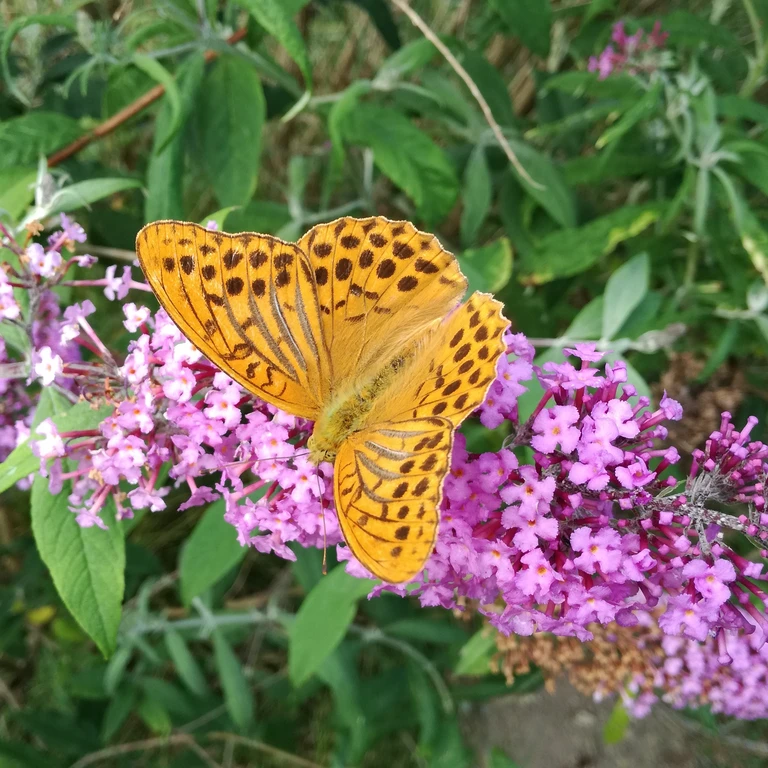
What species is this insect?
Argynnis paphia
